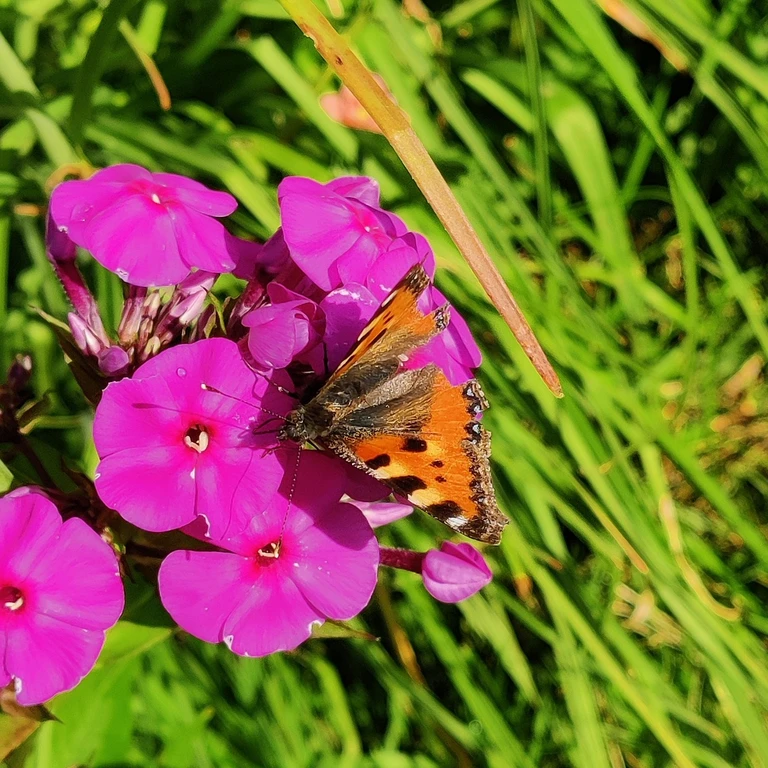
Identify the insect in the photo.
Aglais urticae
